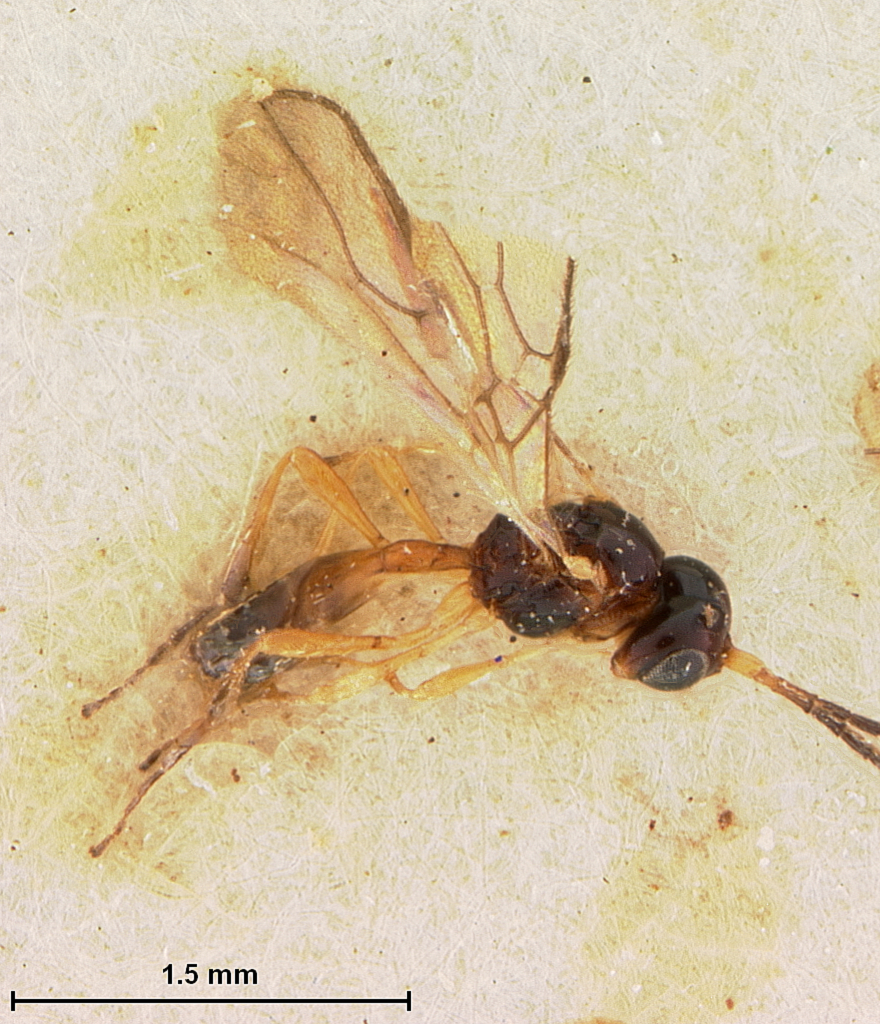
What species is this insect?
Aspilota pitiensis
